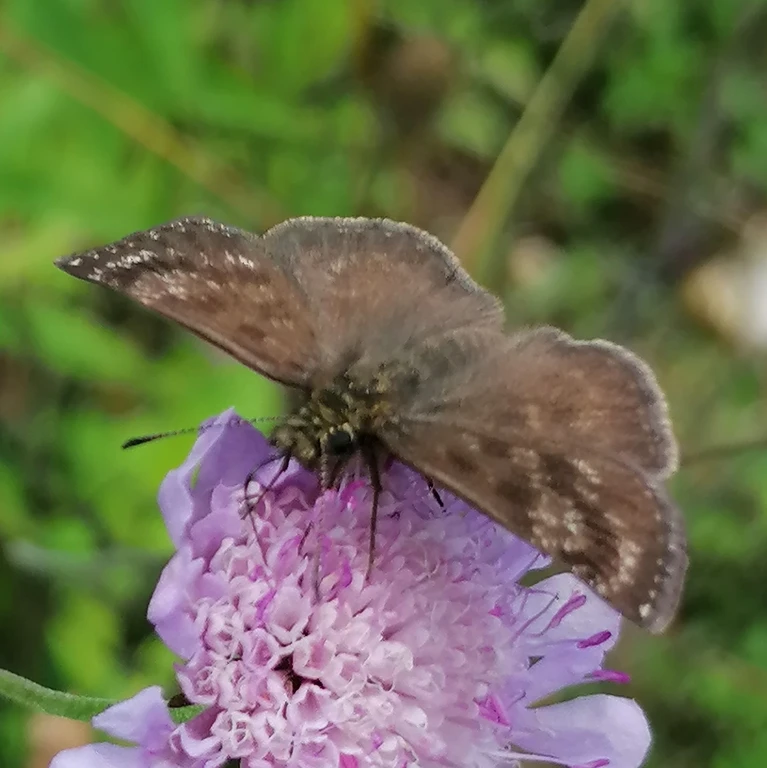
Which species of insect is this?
Erynnis tages
